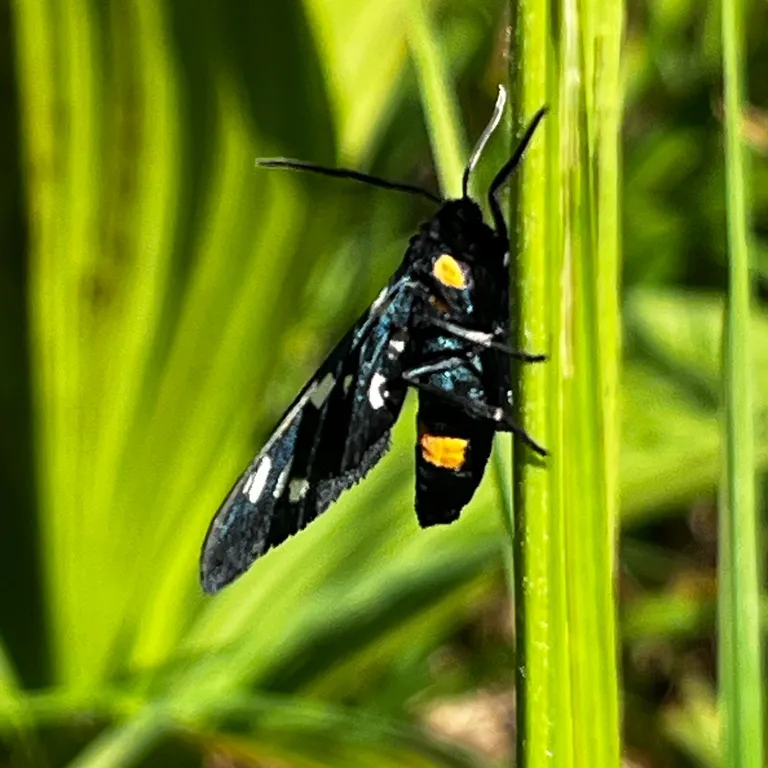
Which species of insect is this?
Amata phegea
